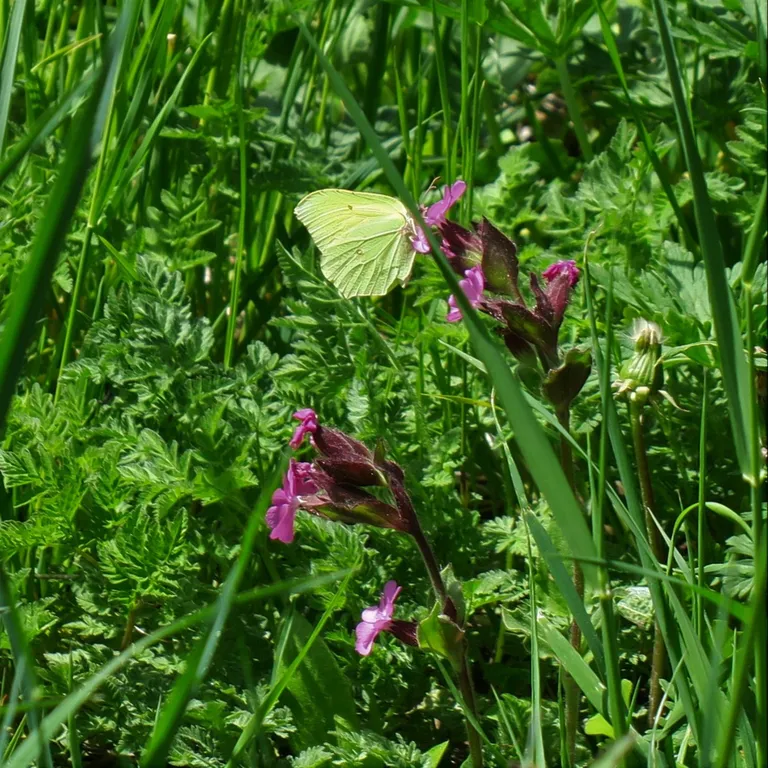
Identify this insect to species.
Gonepteryx rhamni
